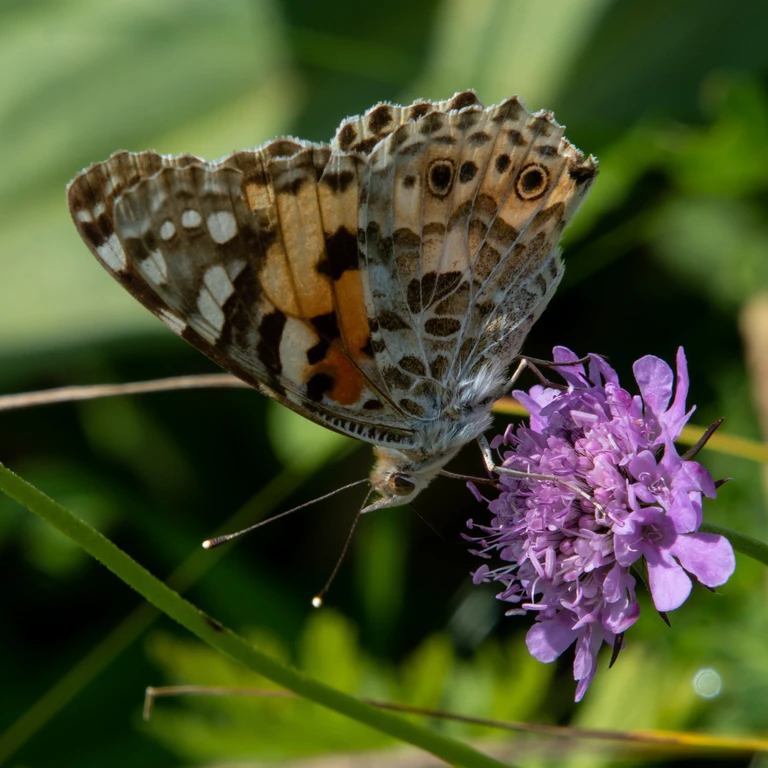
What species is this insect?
Vanessa cardui
